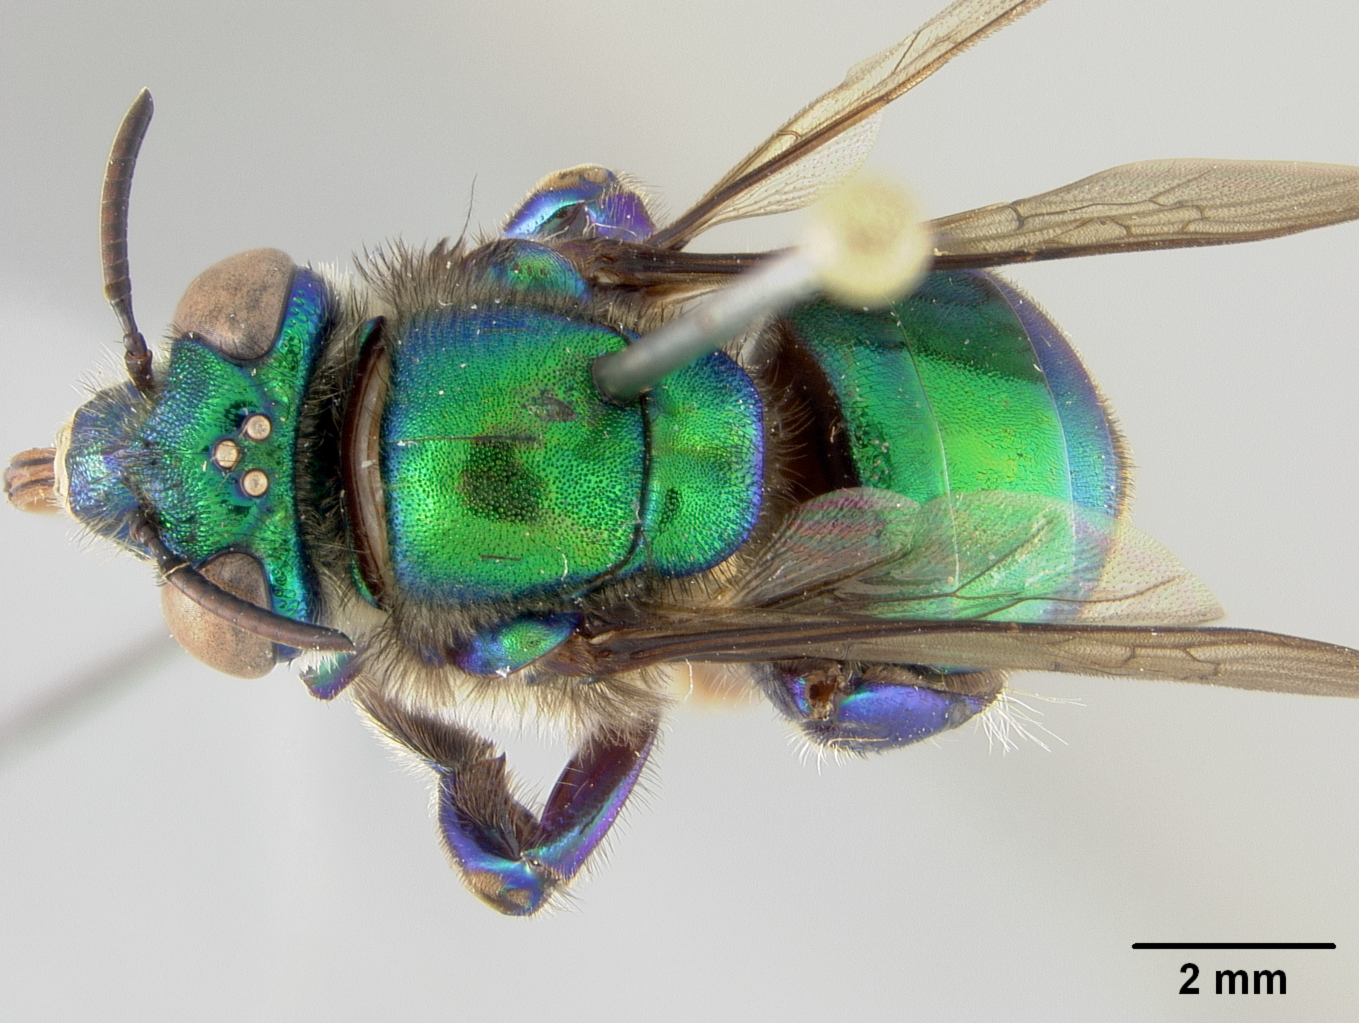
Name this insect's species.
Euglossa inflata
